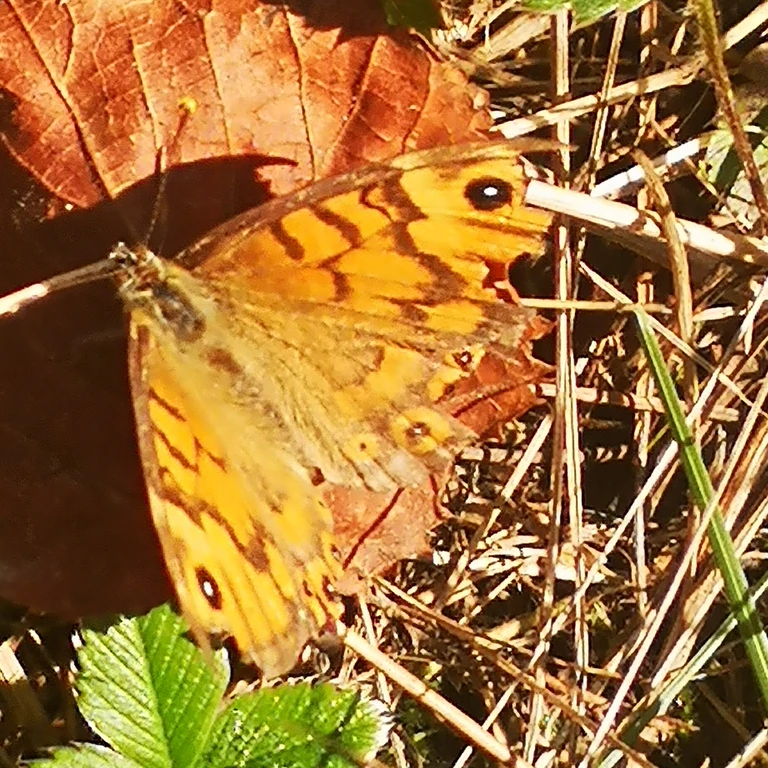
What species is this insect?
Lasiommata megera (also Pararge megera)
